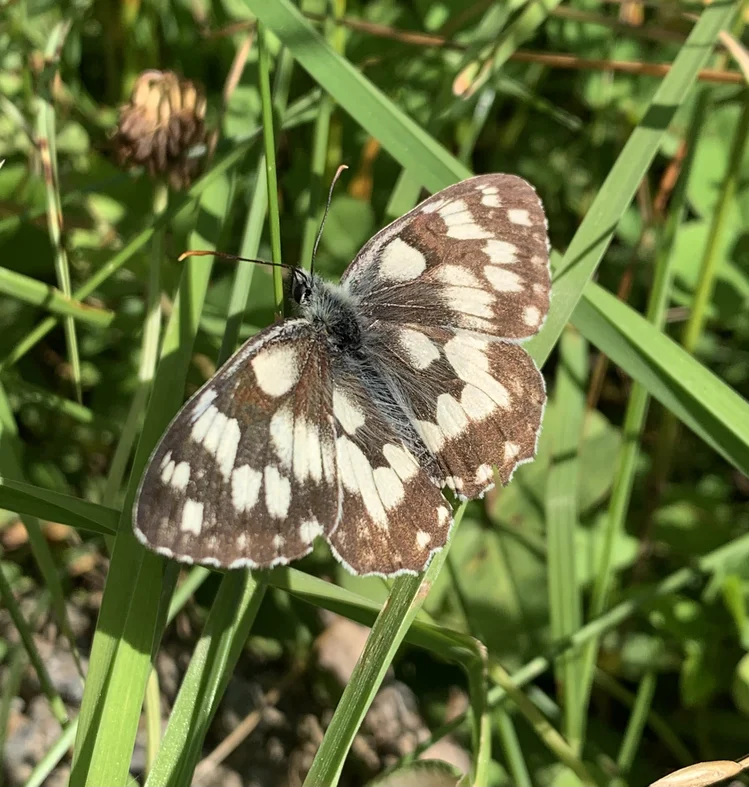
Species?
Melanargia galathea
